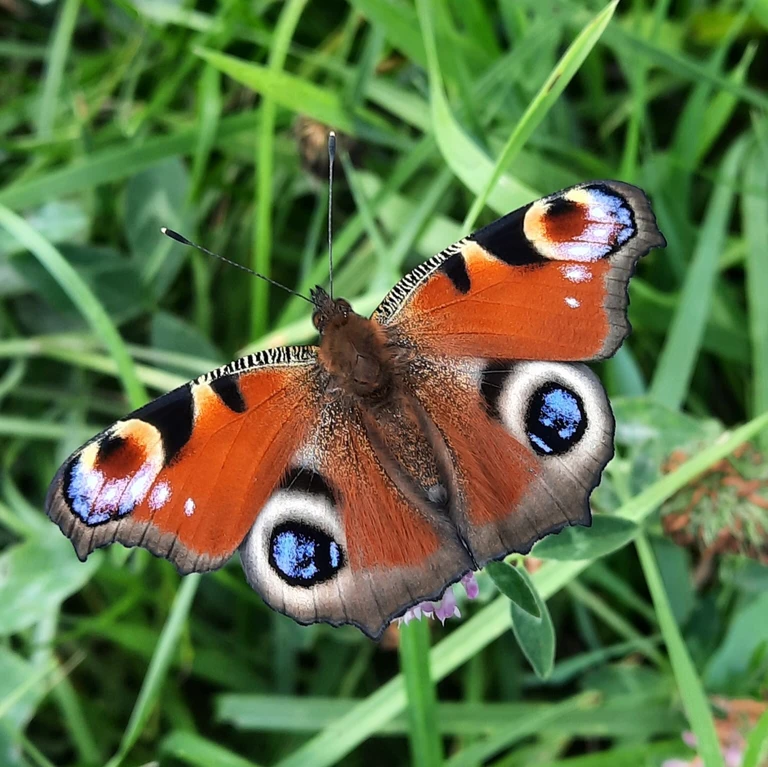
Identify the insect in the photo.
Aglais io
